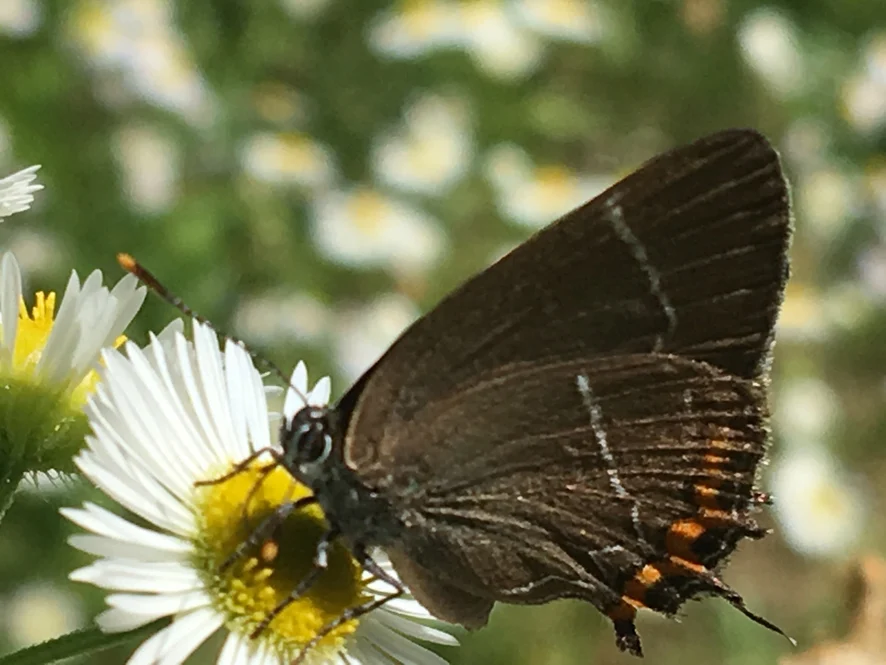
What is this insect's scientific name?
Satyrium w-album
